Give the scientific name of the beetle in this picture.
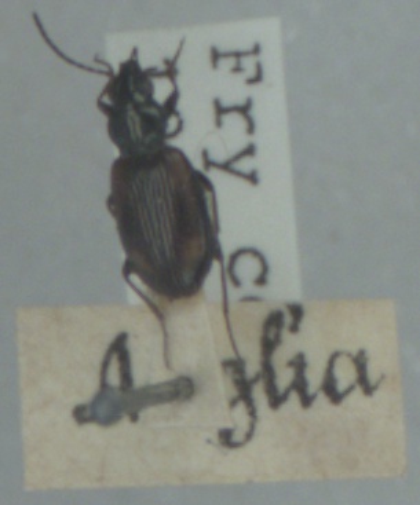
Bembidion bruxellense
